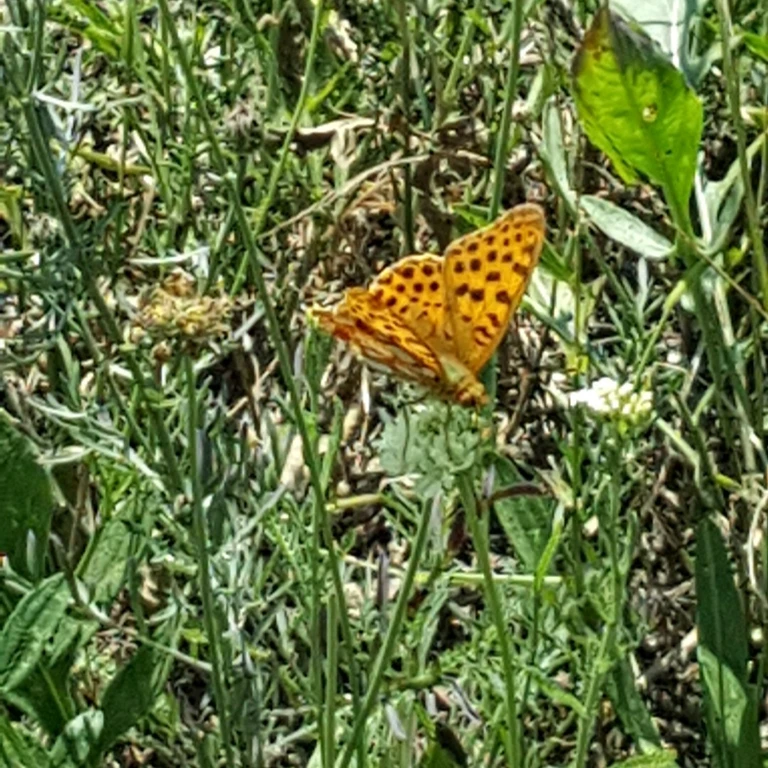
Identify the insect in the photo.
Issoria lathonia
